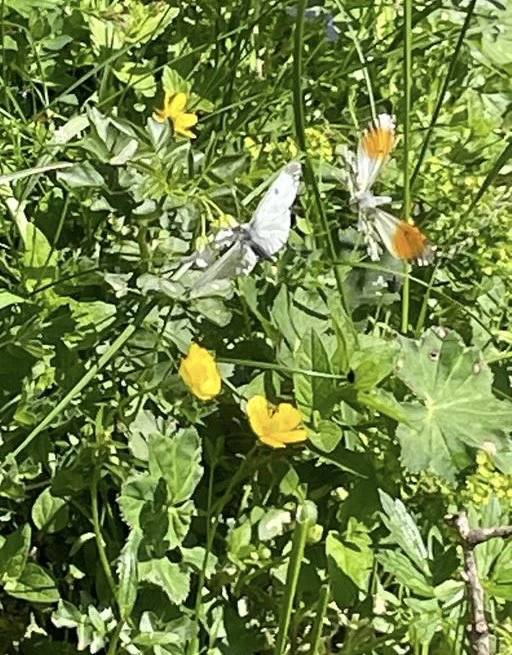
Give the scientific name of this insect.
Anthocharis cardamines
